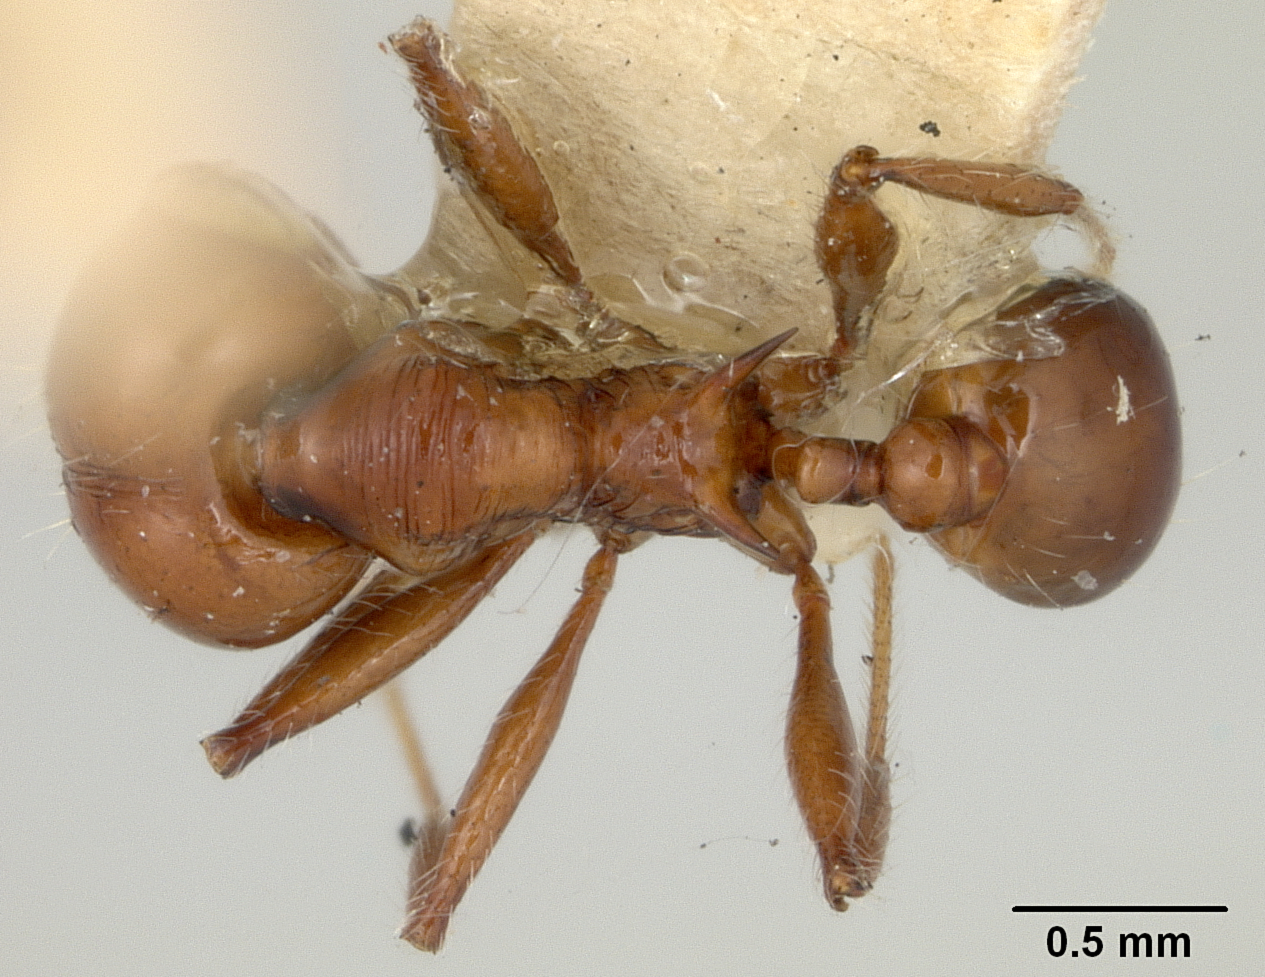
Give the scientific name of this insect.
Pheidole hecate
